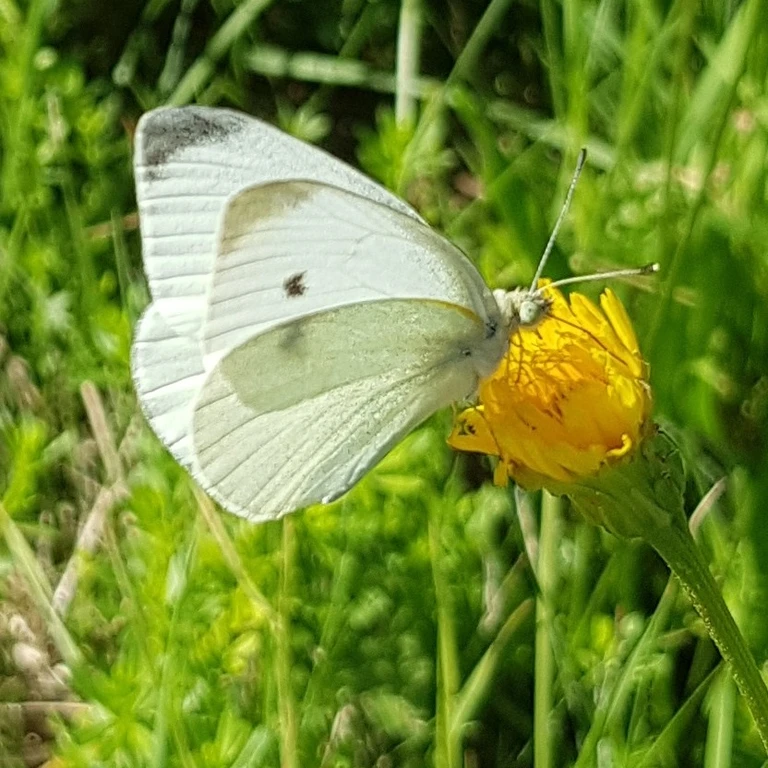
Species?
Pieris rapae
